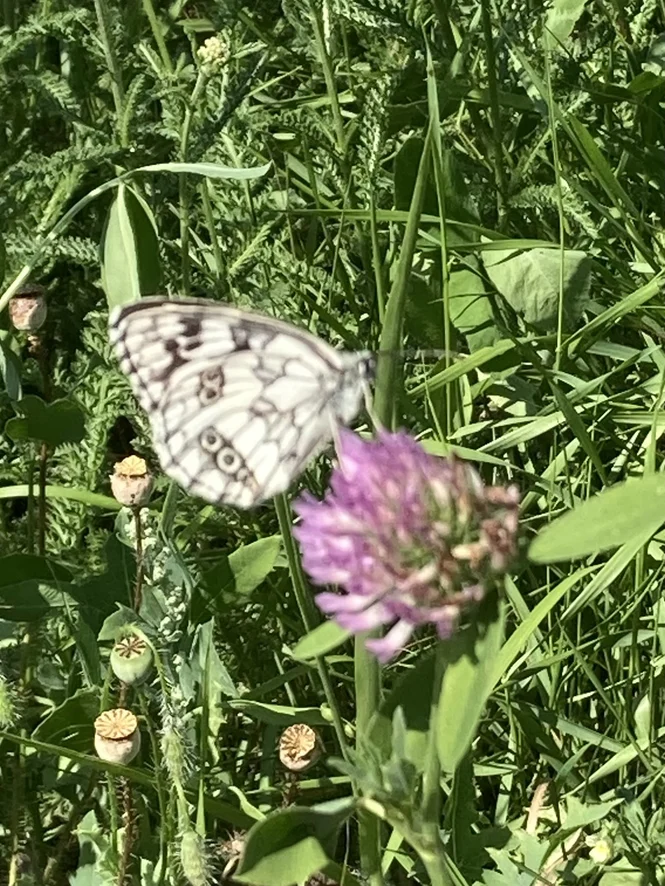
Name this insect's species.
Melanargia galathea
